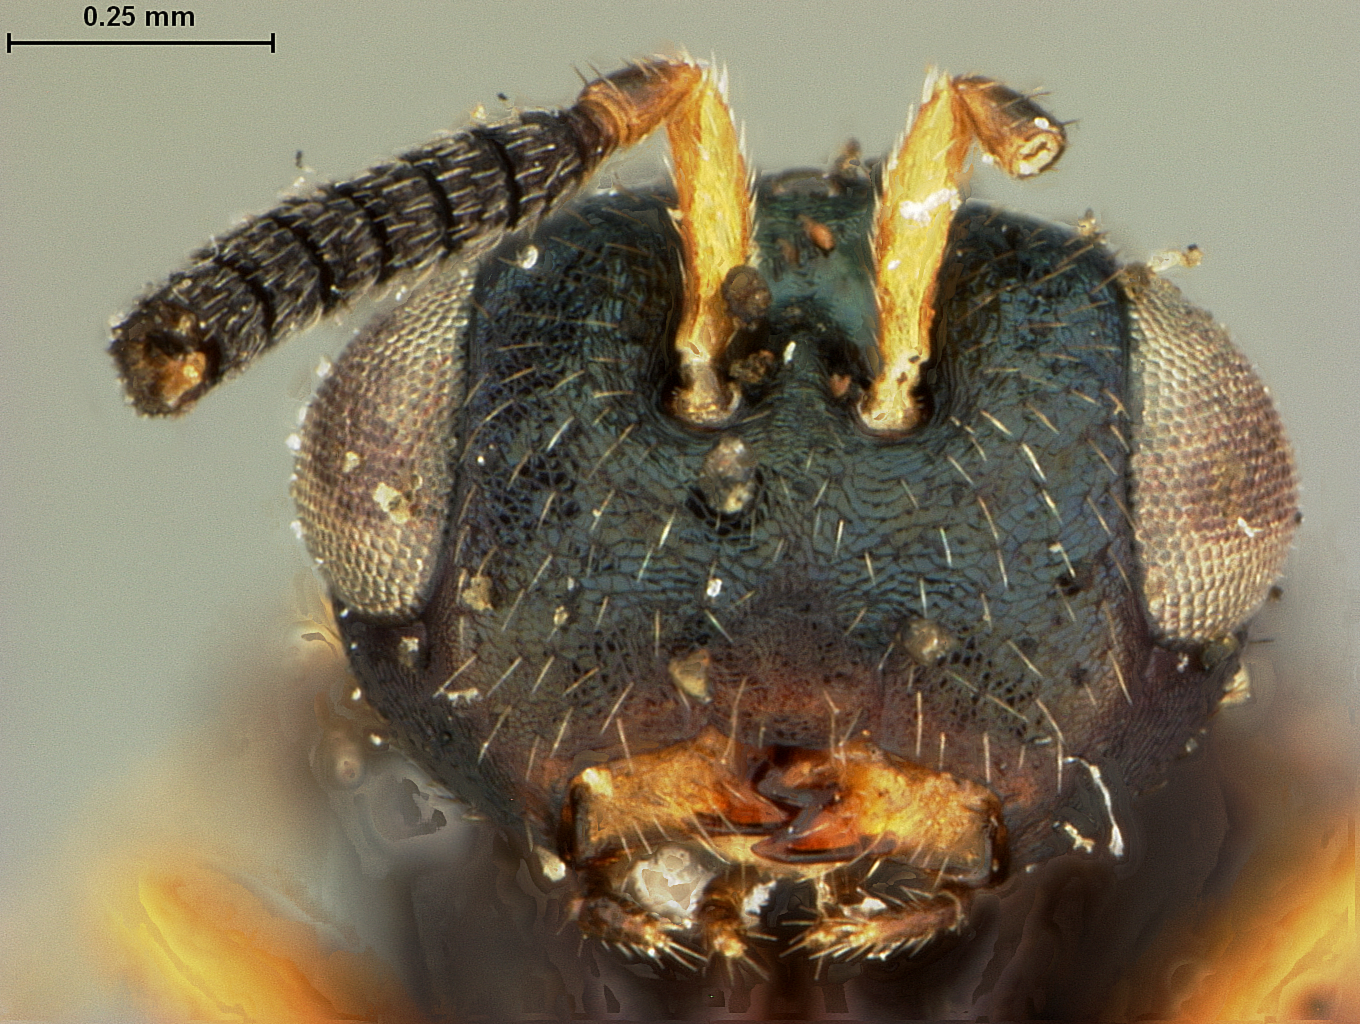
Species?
Megorismus nubilipennis
